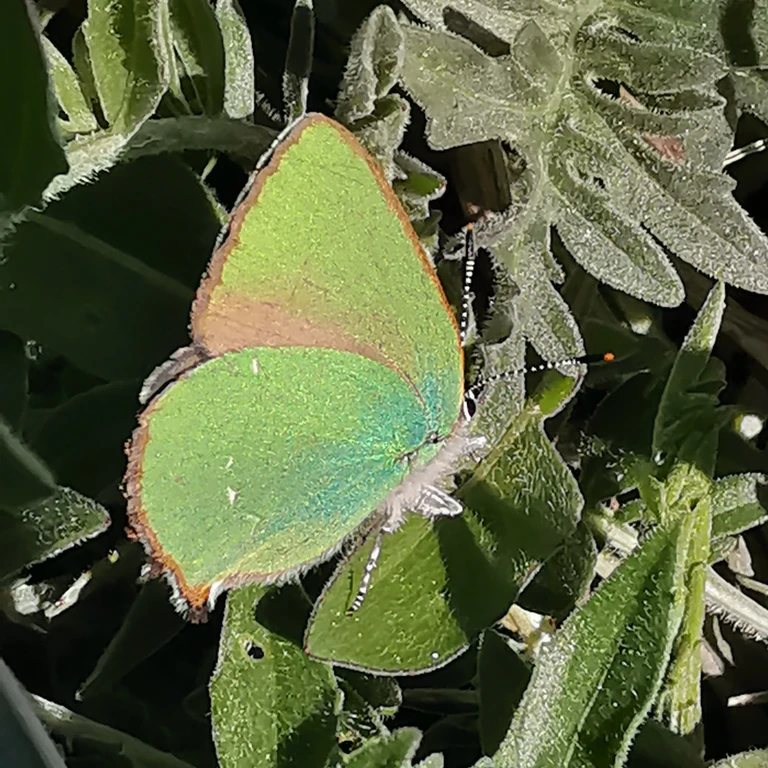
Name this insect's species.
Callophrys rubi
